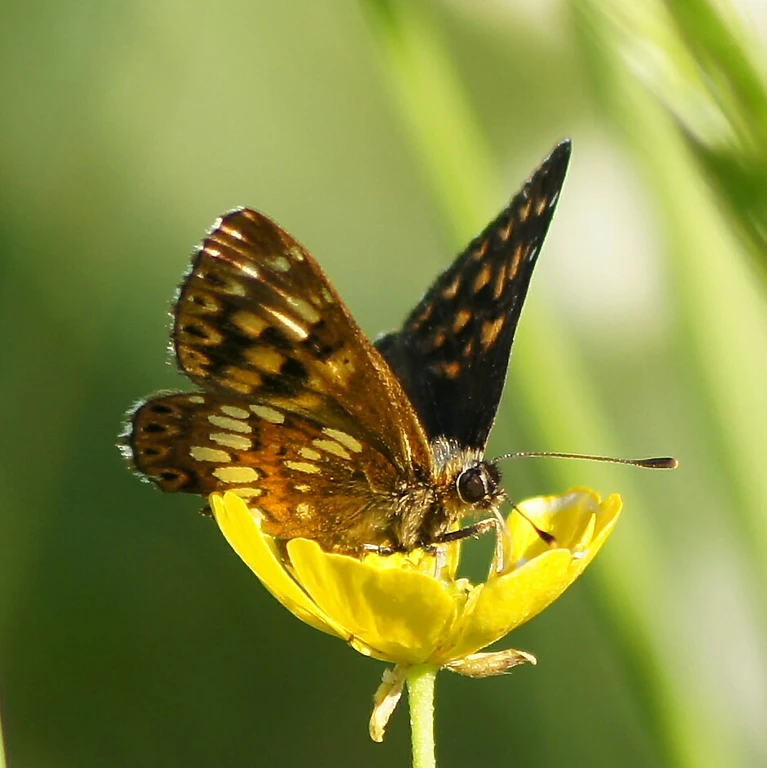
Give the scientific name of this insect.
Hamearis lucina
